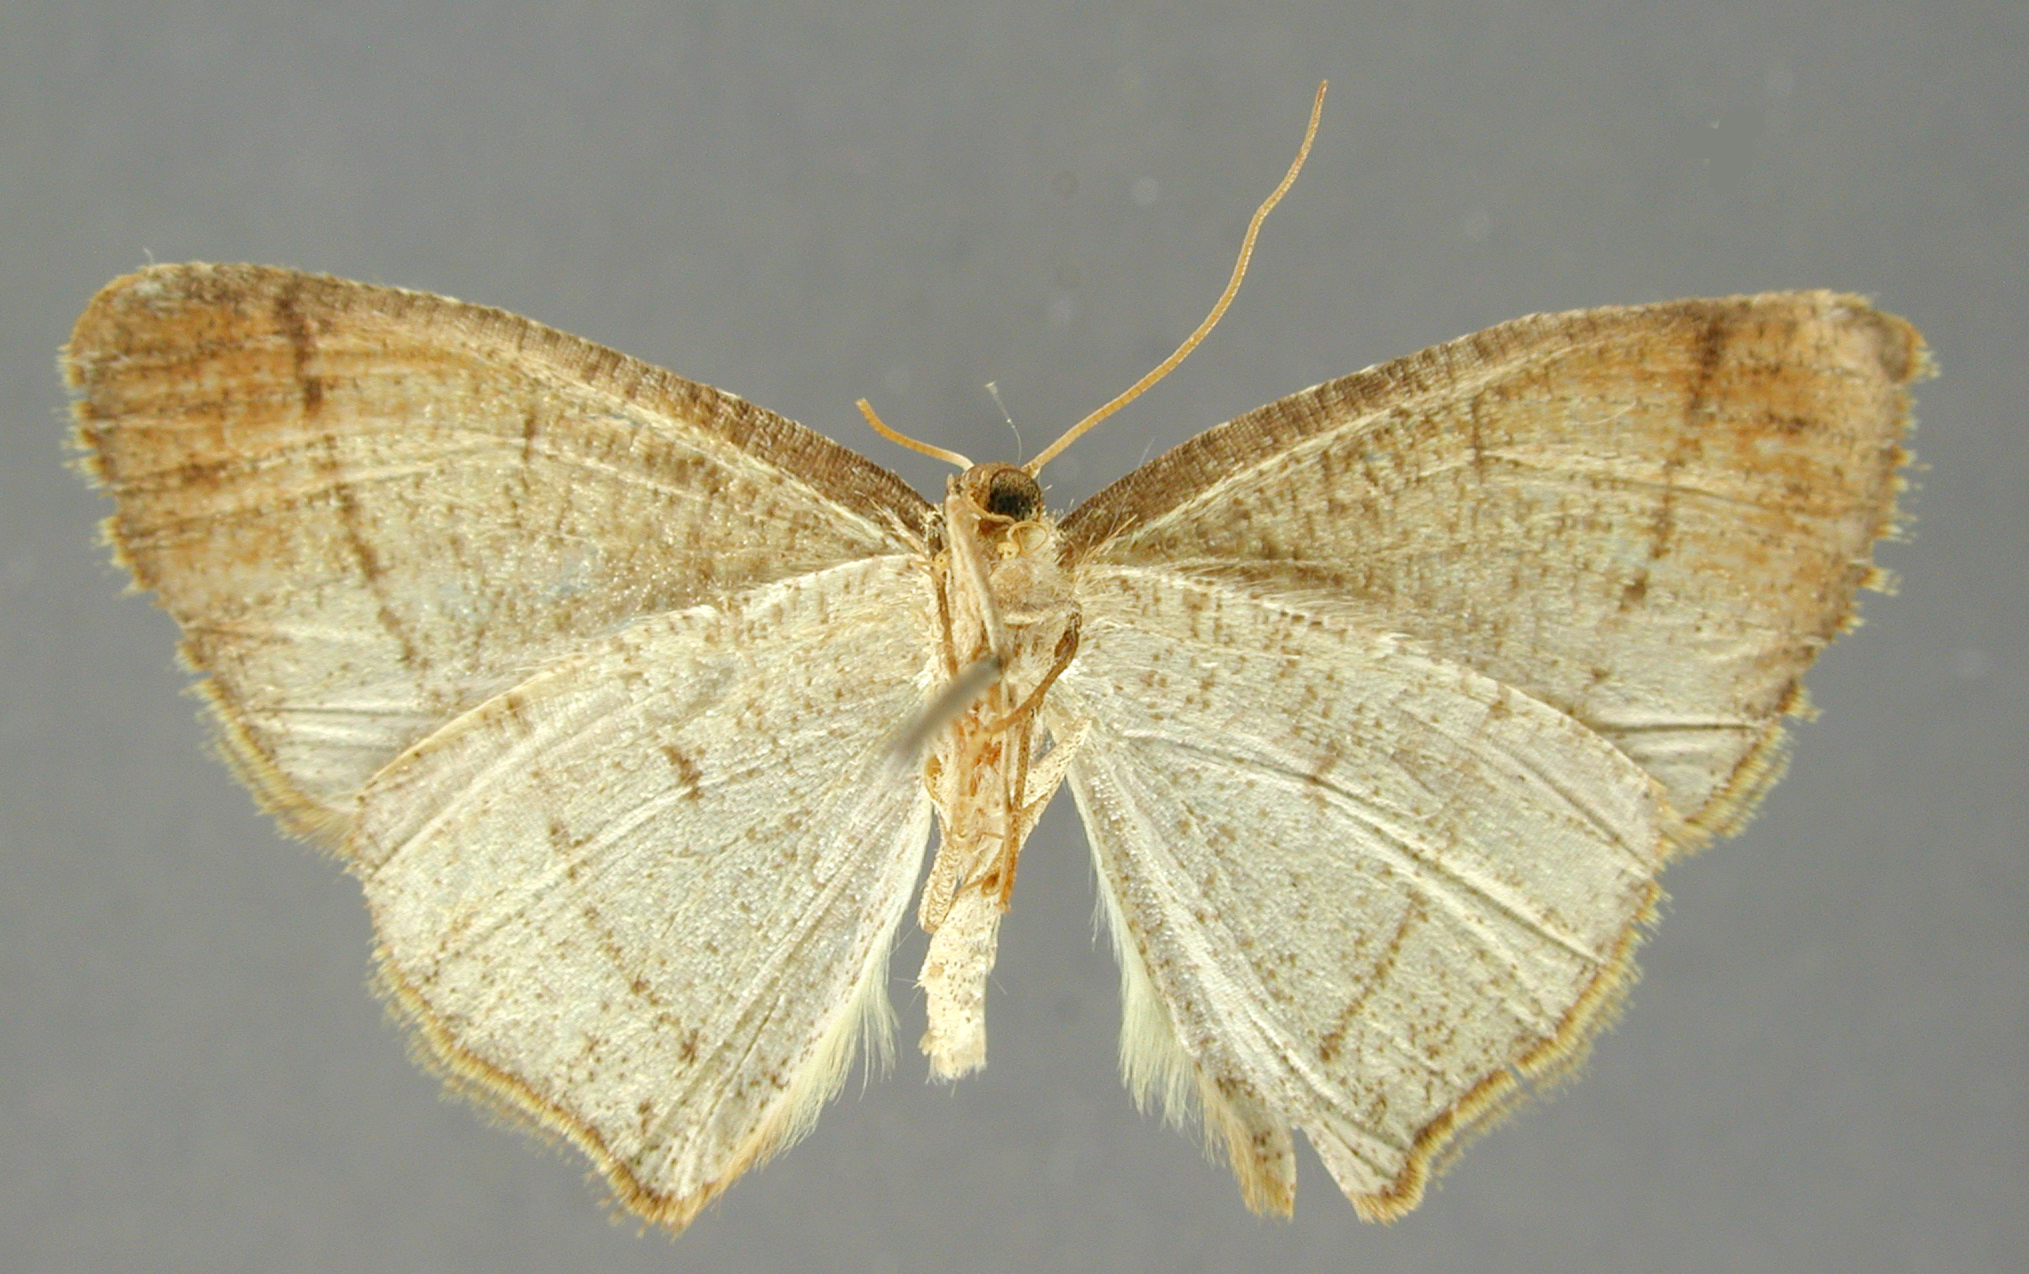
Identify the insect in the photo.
Mimosema lobata
